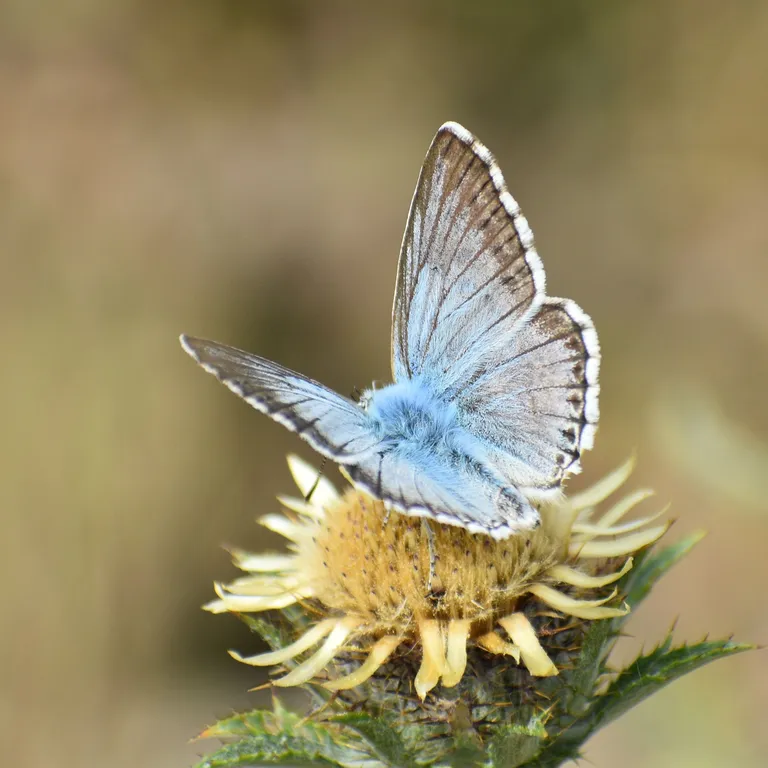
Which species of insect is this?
Lysandra coridon
